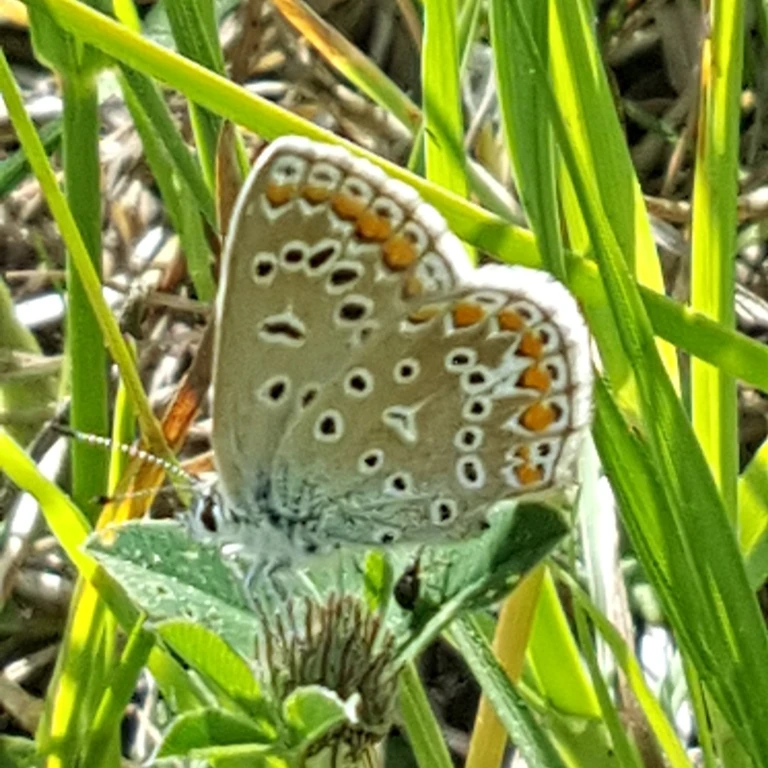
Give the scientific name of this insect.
Polyommatus icarus
